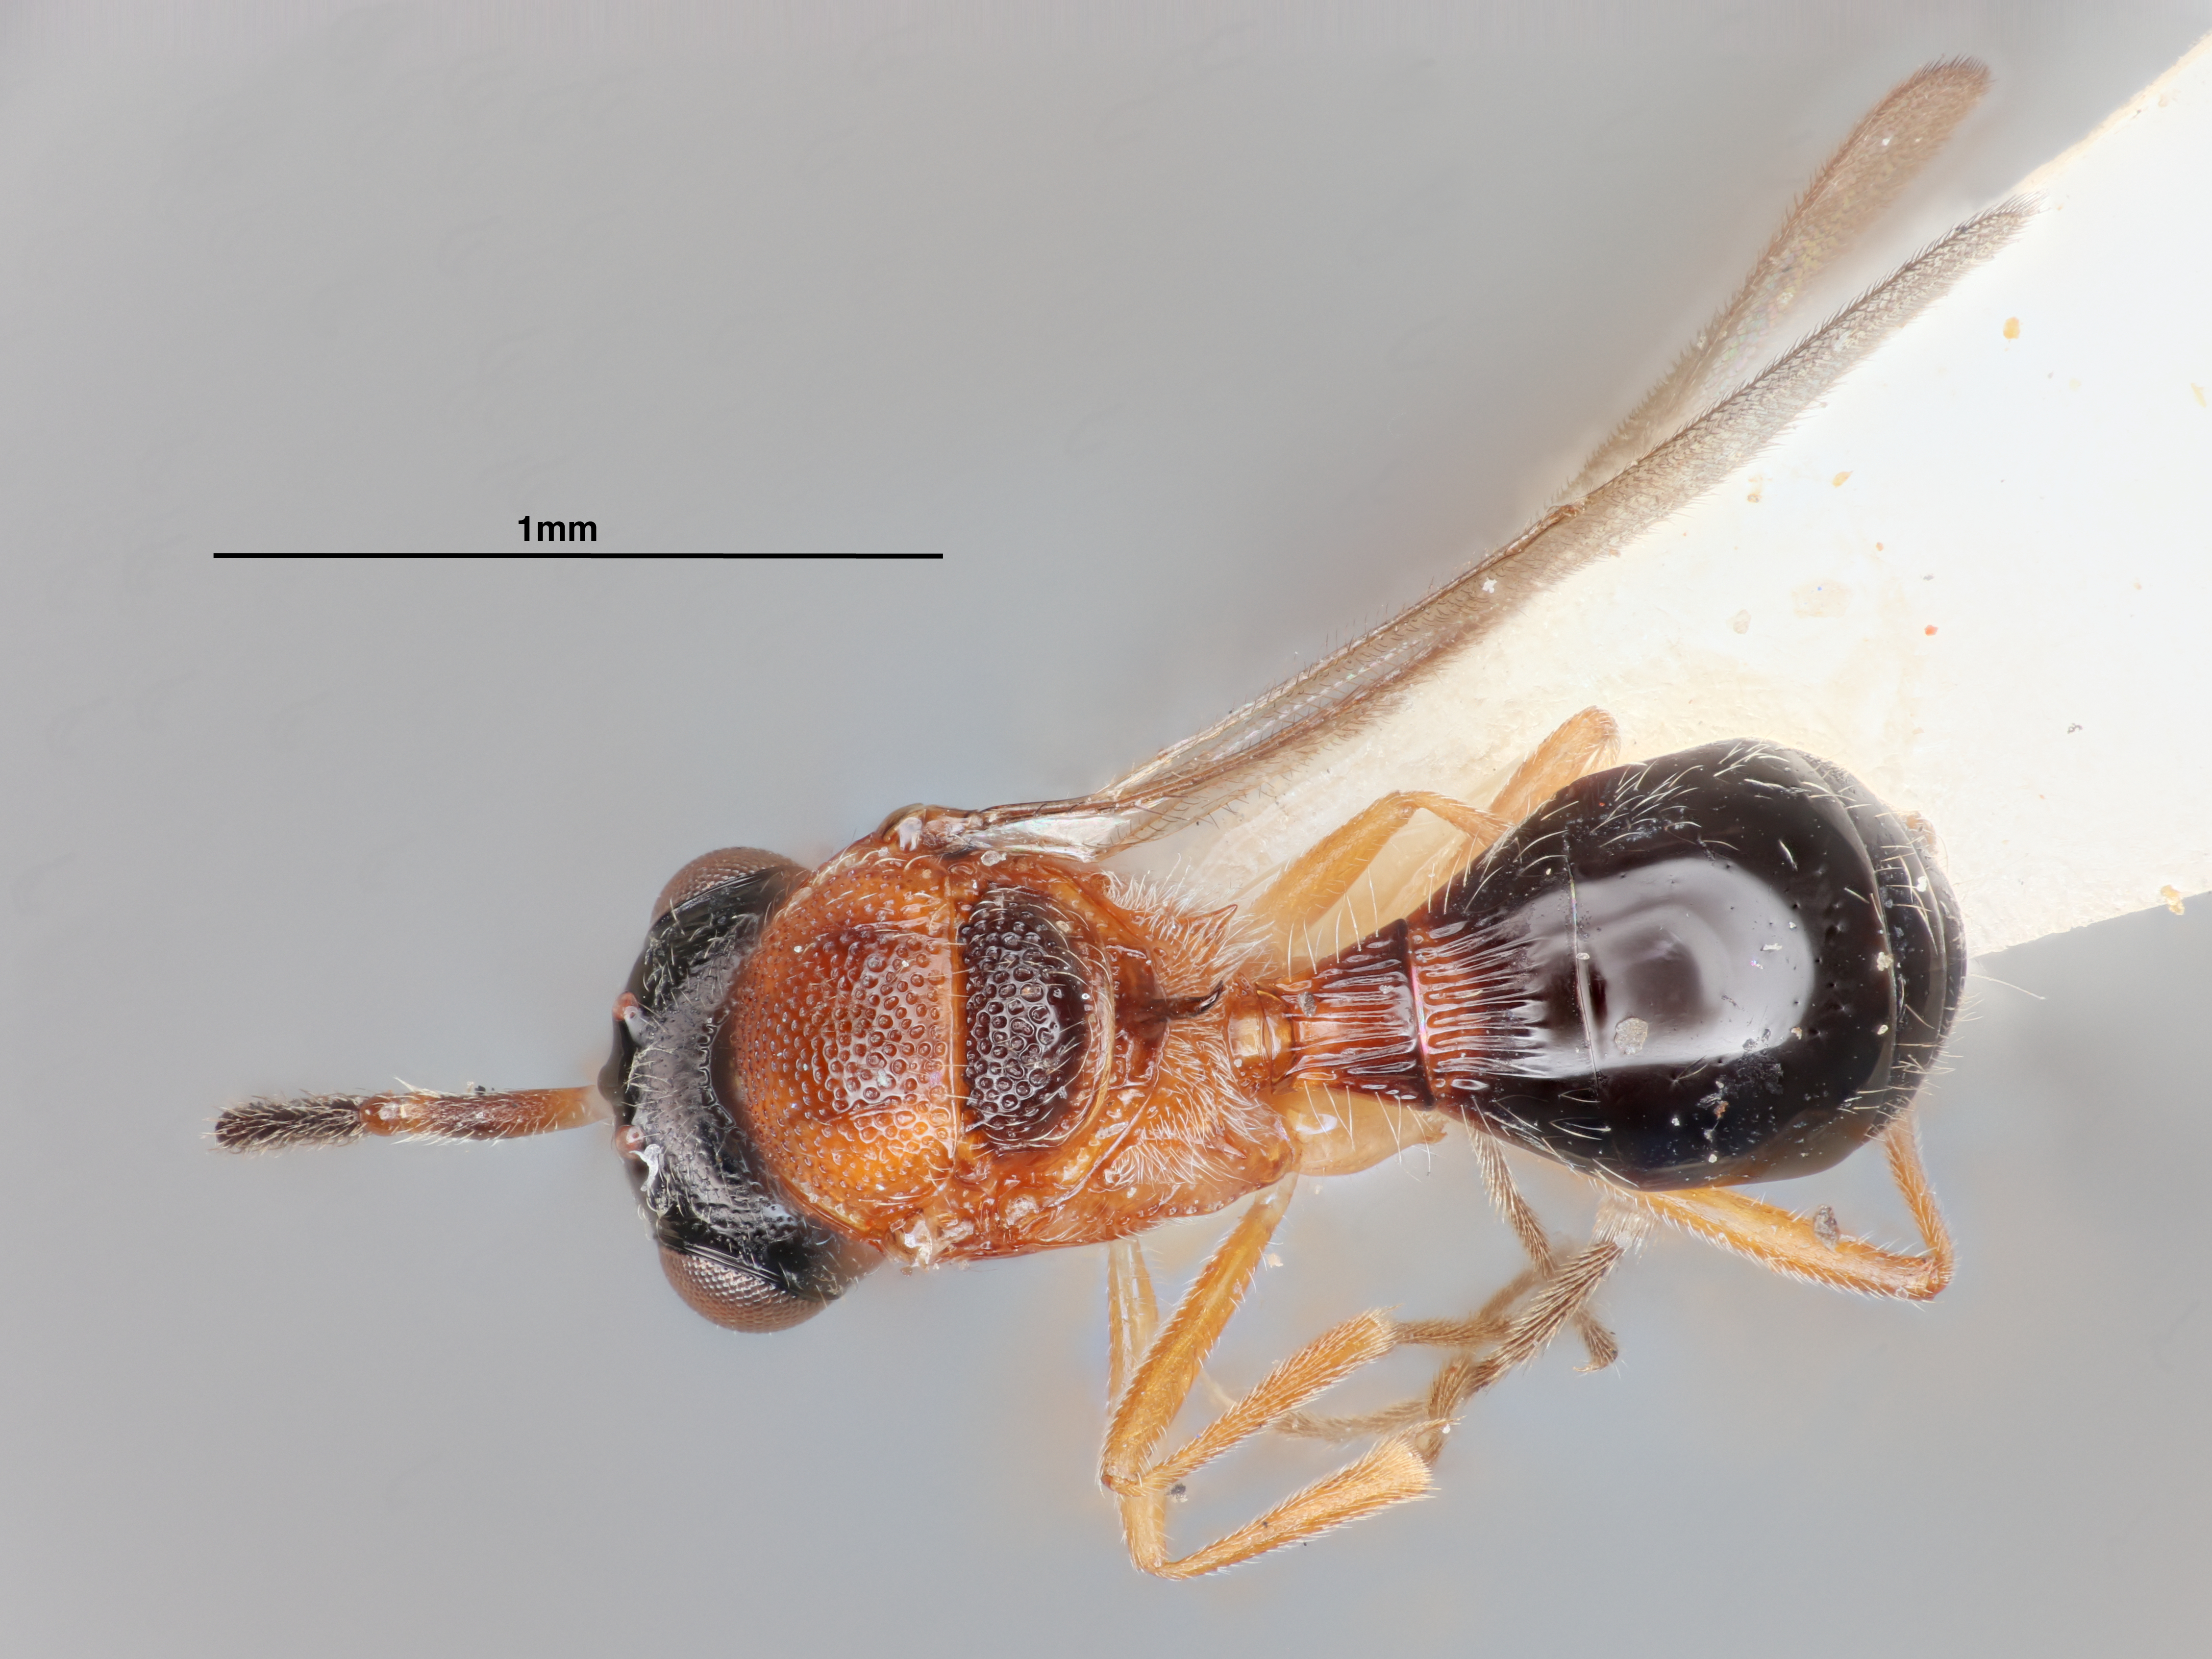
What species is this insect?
Trisacantha longispina
